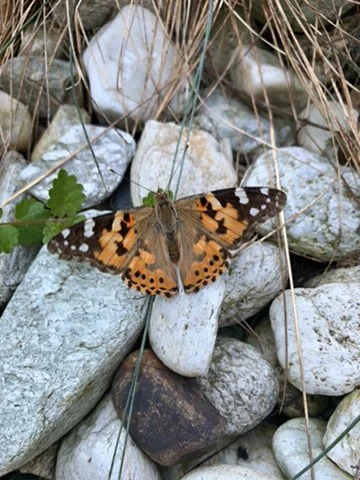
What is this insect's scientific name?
Vanessa cardui
